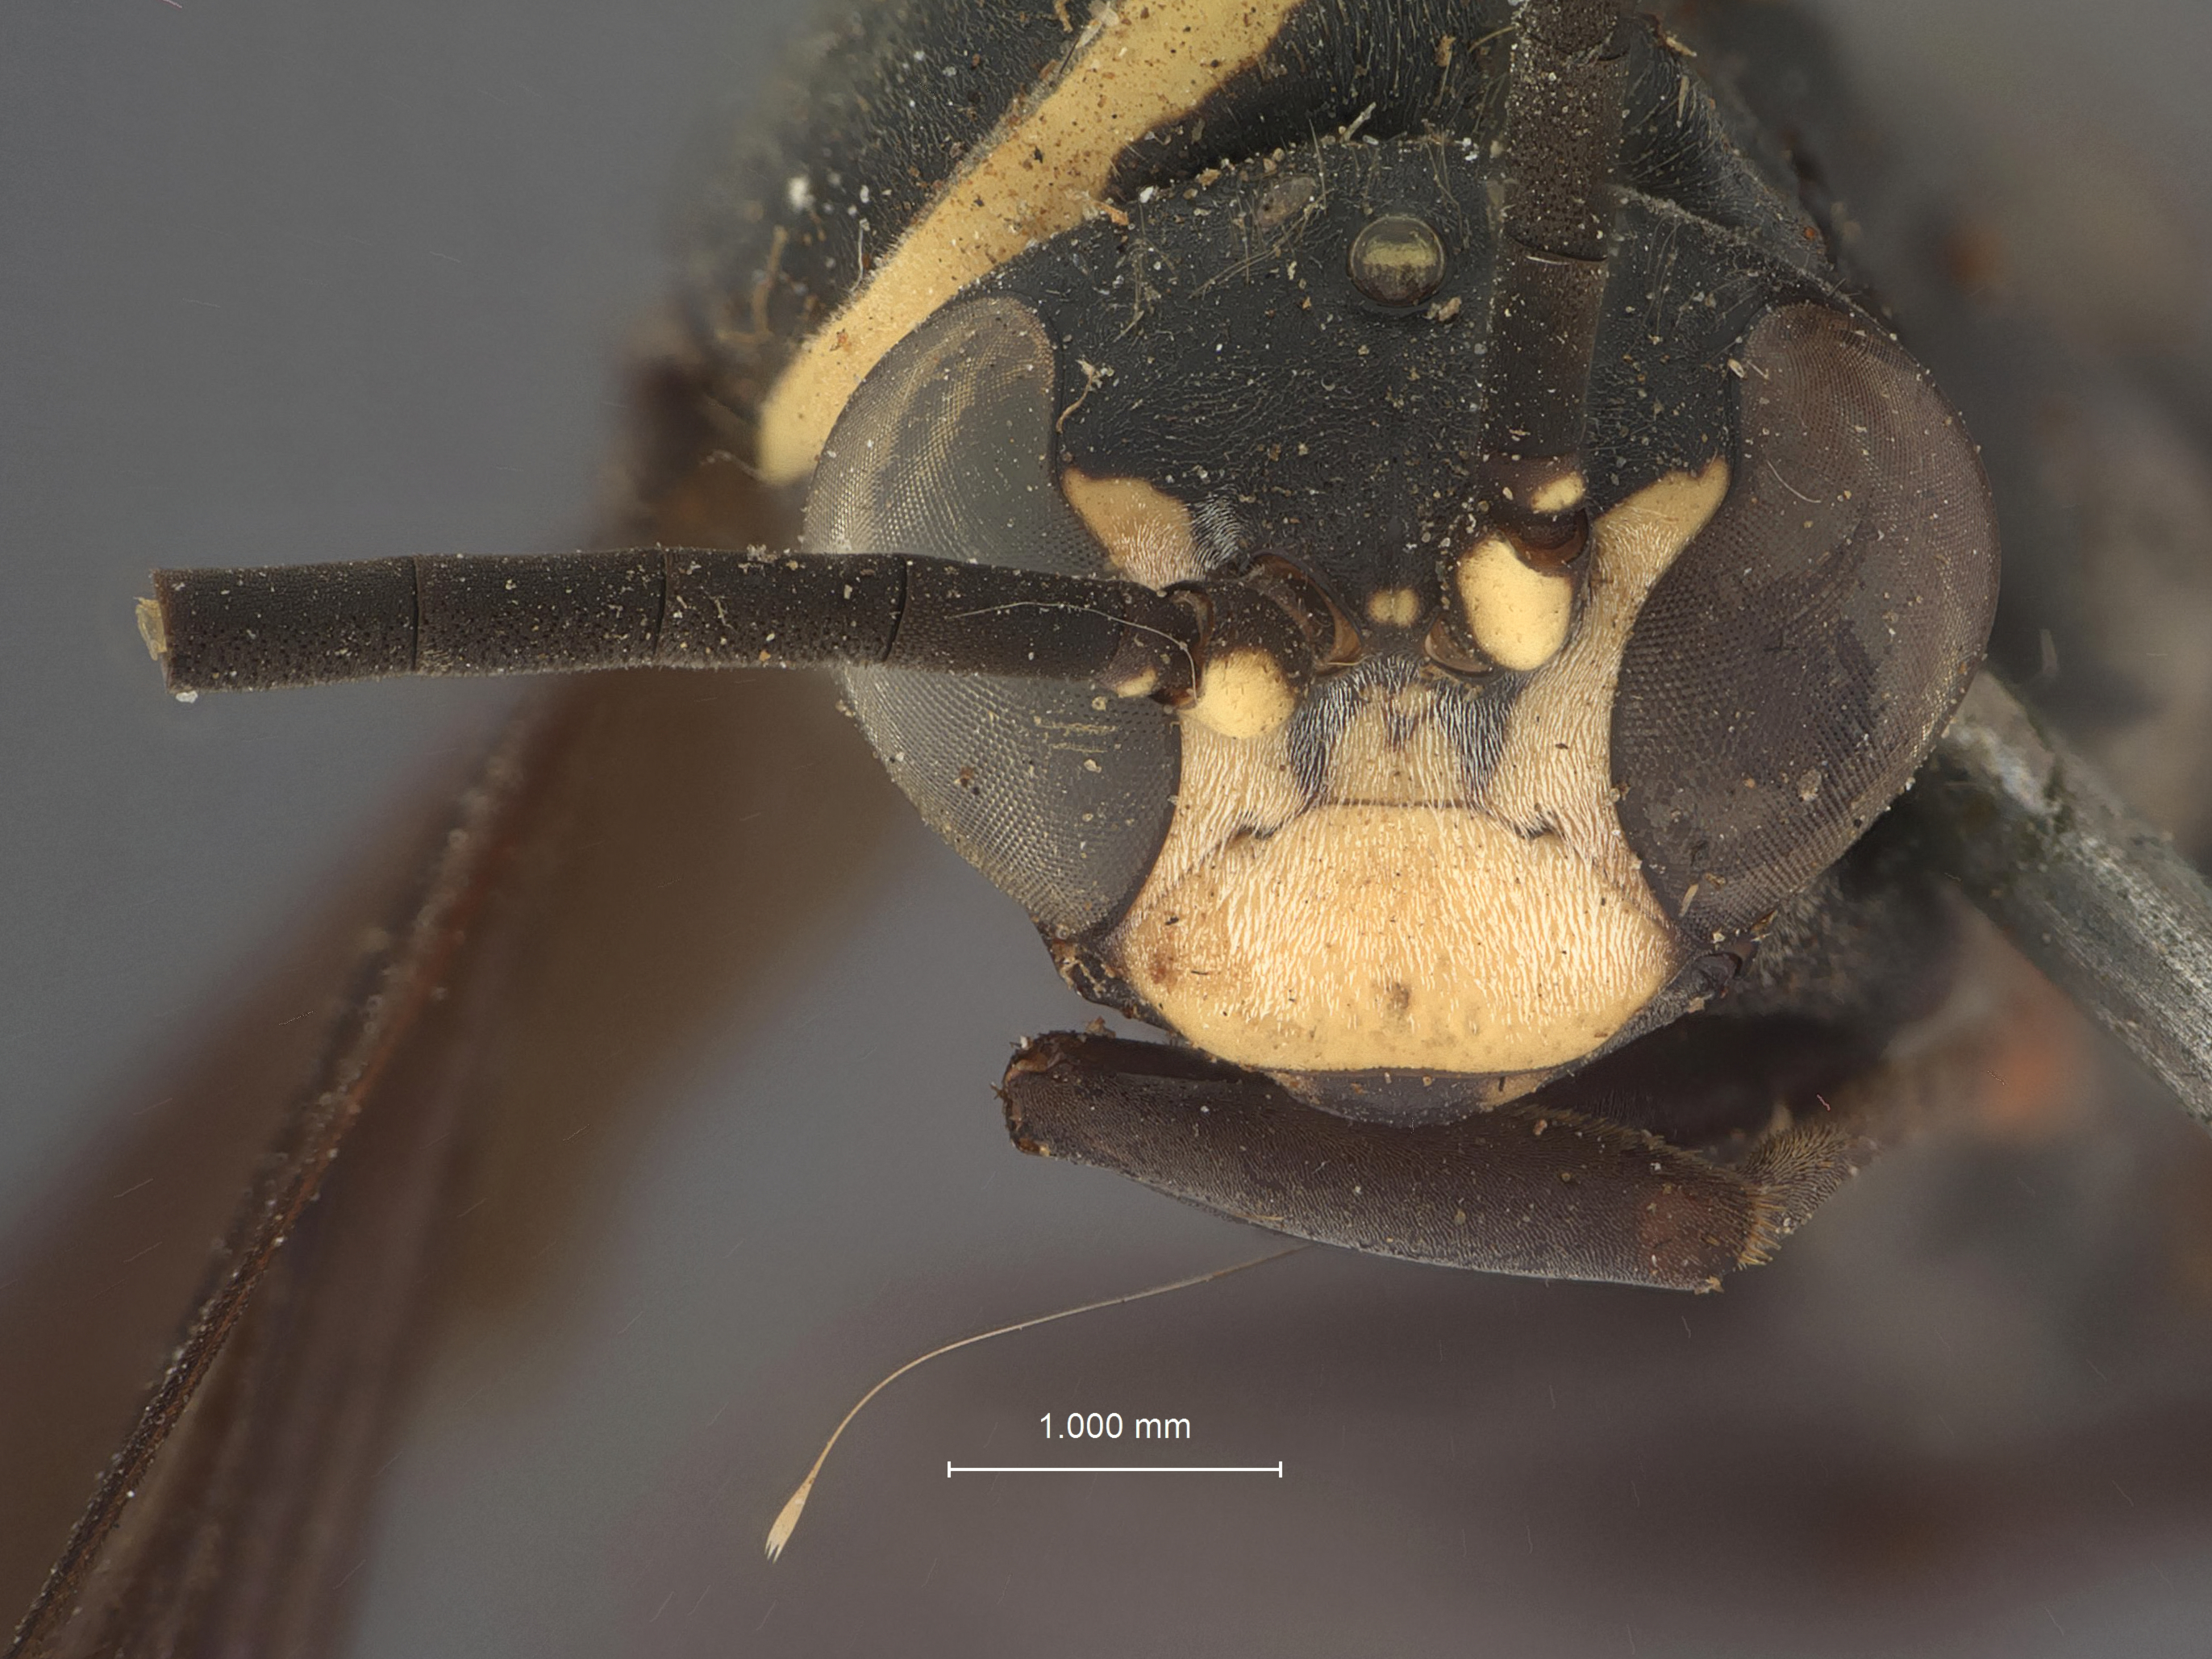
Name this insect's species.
Ceropales texana
